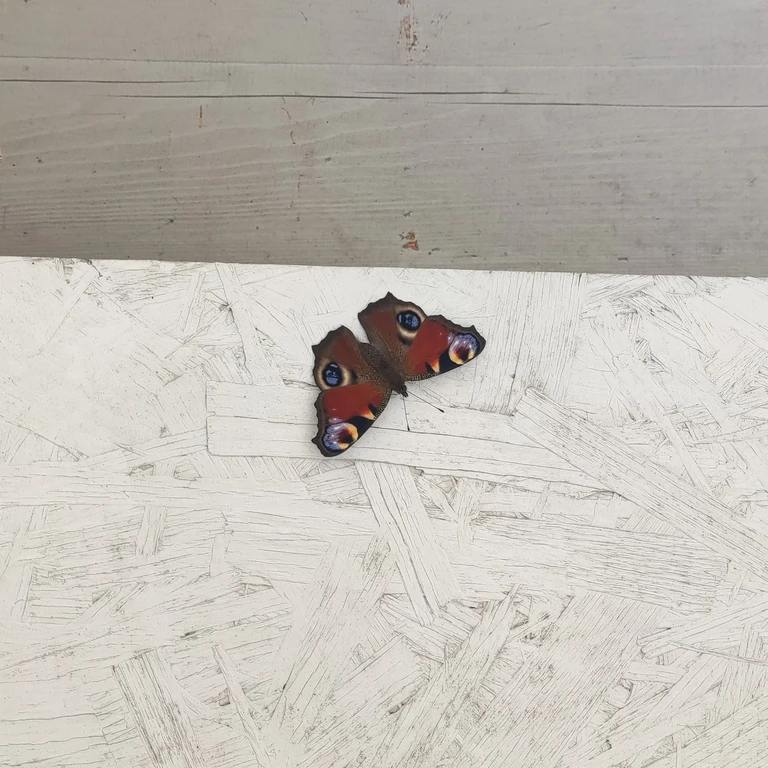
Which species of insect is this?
Aglais io
